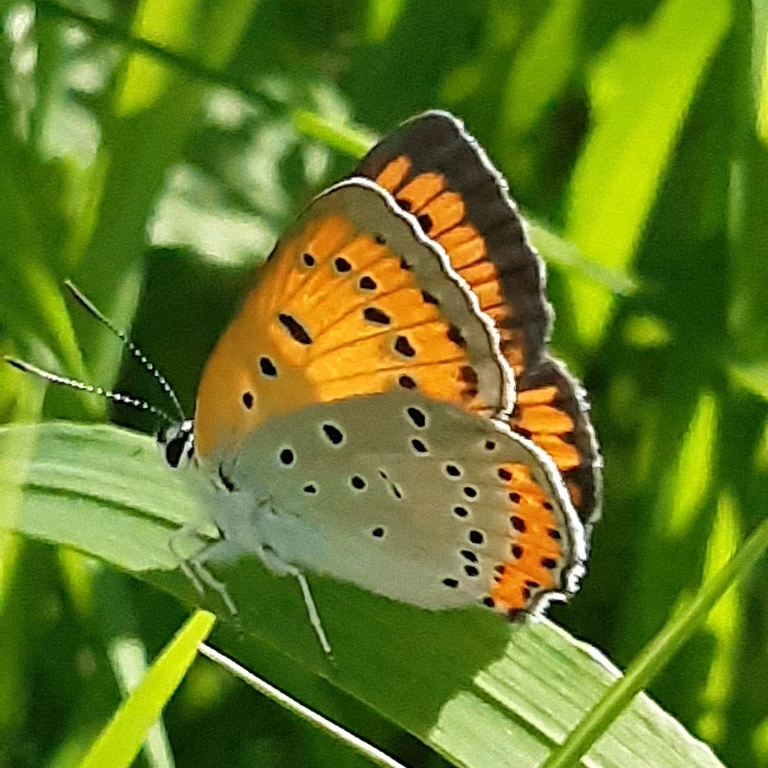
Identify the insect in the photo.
Lycaena dispar
